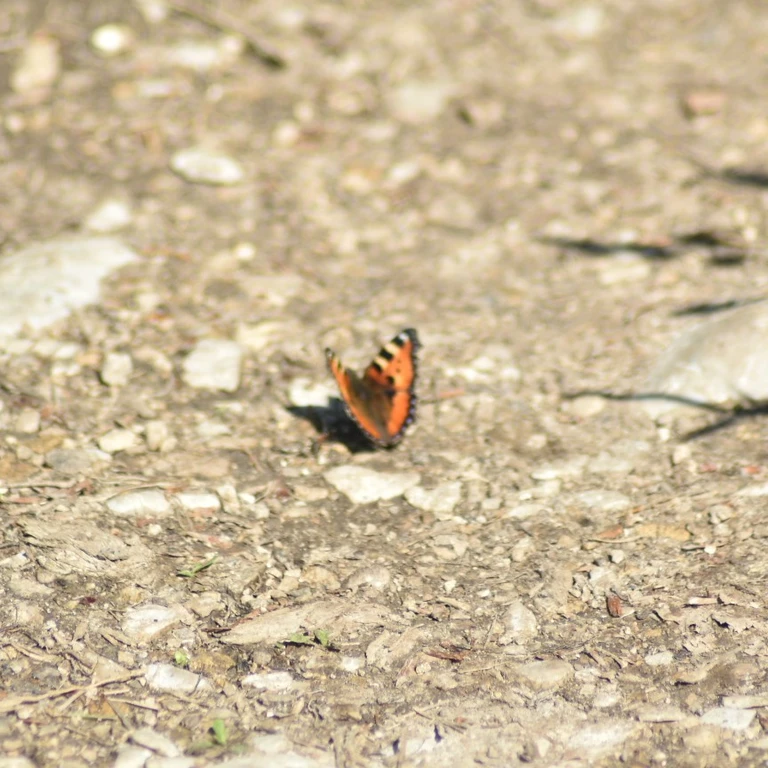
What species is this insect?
Aglais urticae
